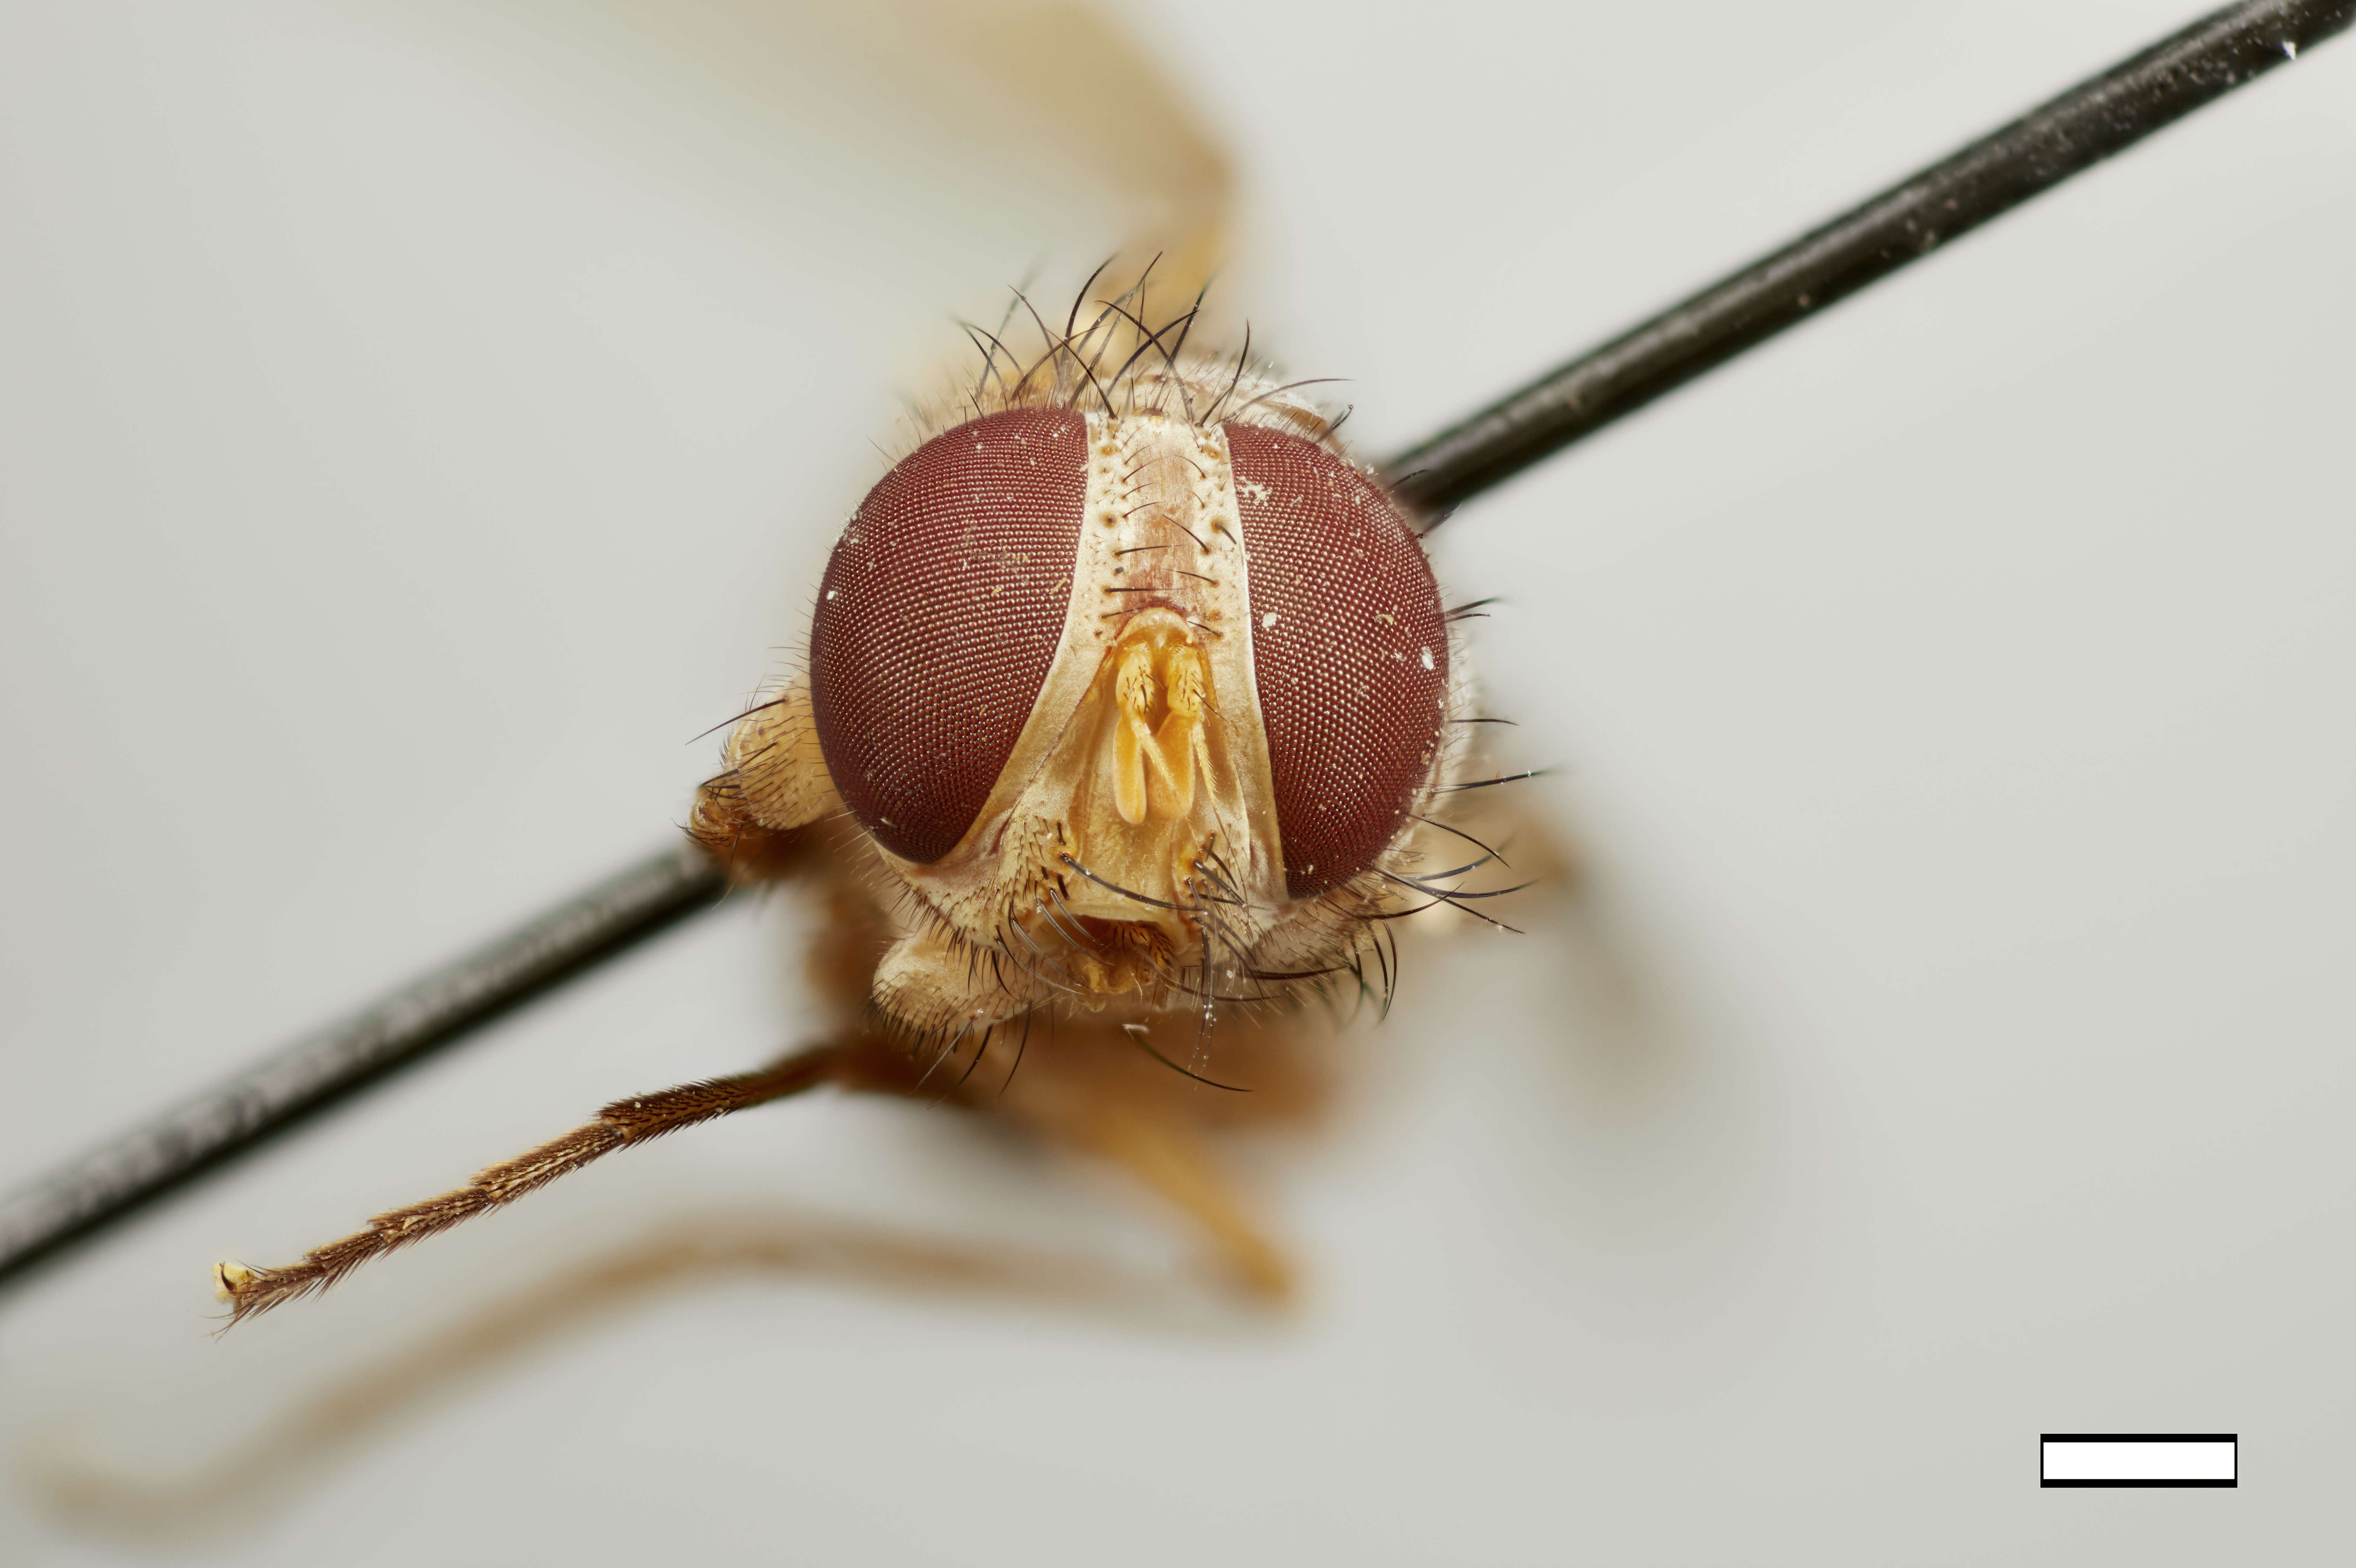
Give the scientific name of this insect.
Ormiophasia busckii
